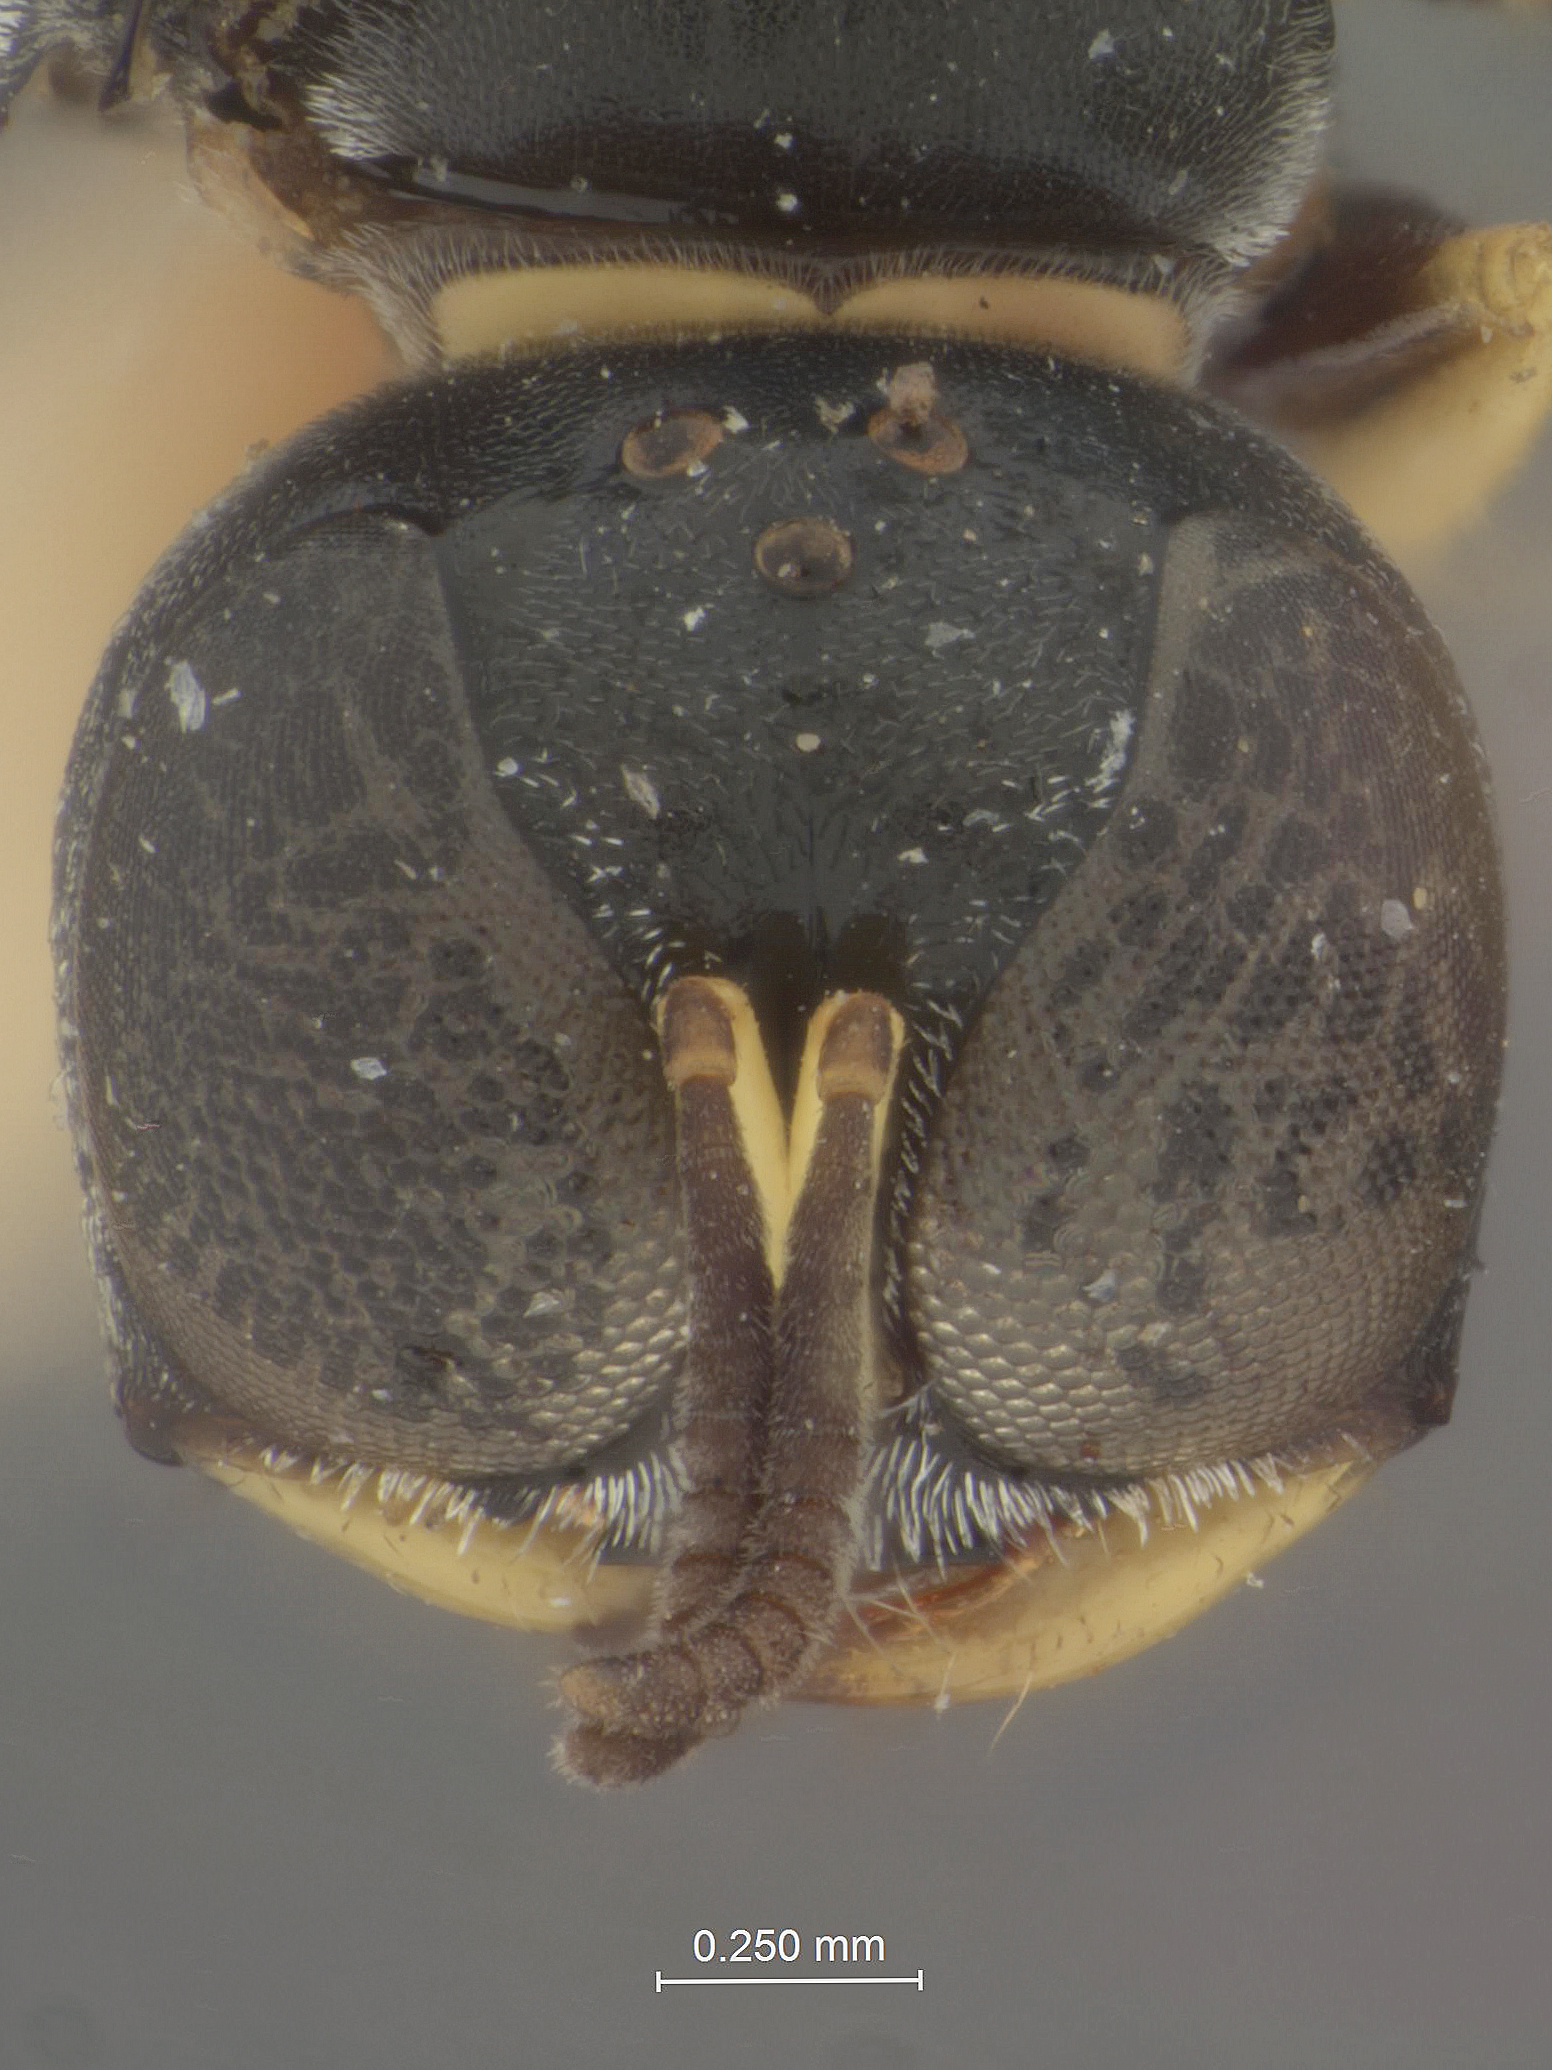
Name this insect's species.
Crossocerus minotaurus
